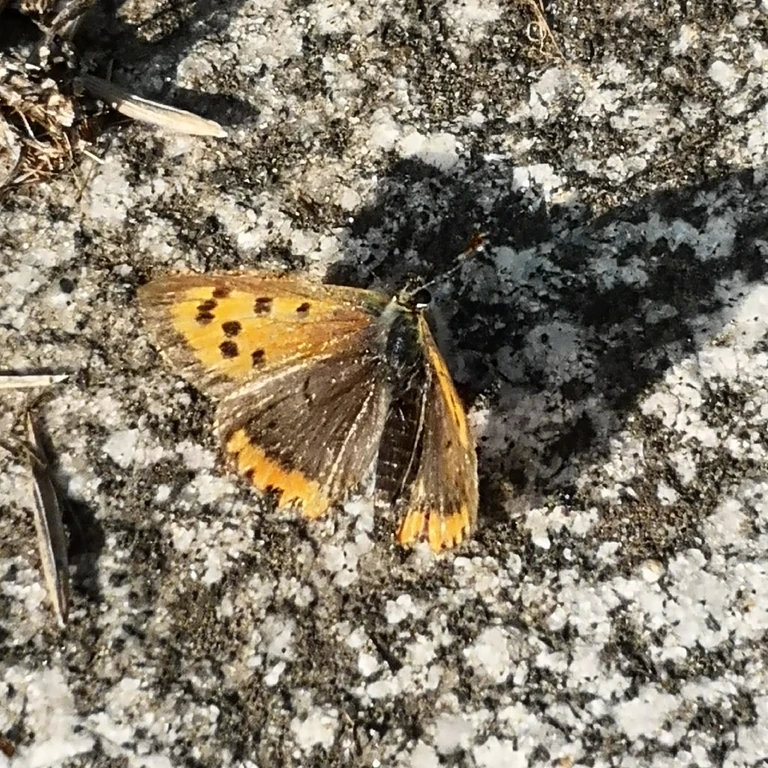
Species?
Lycaena phlaeas
